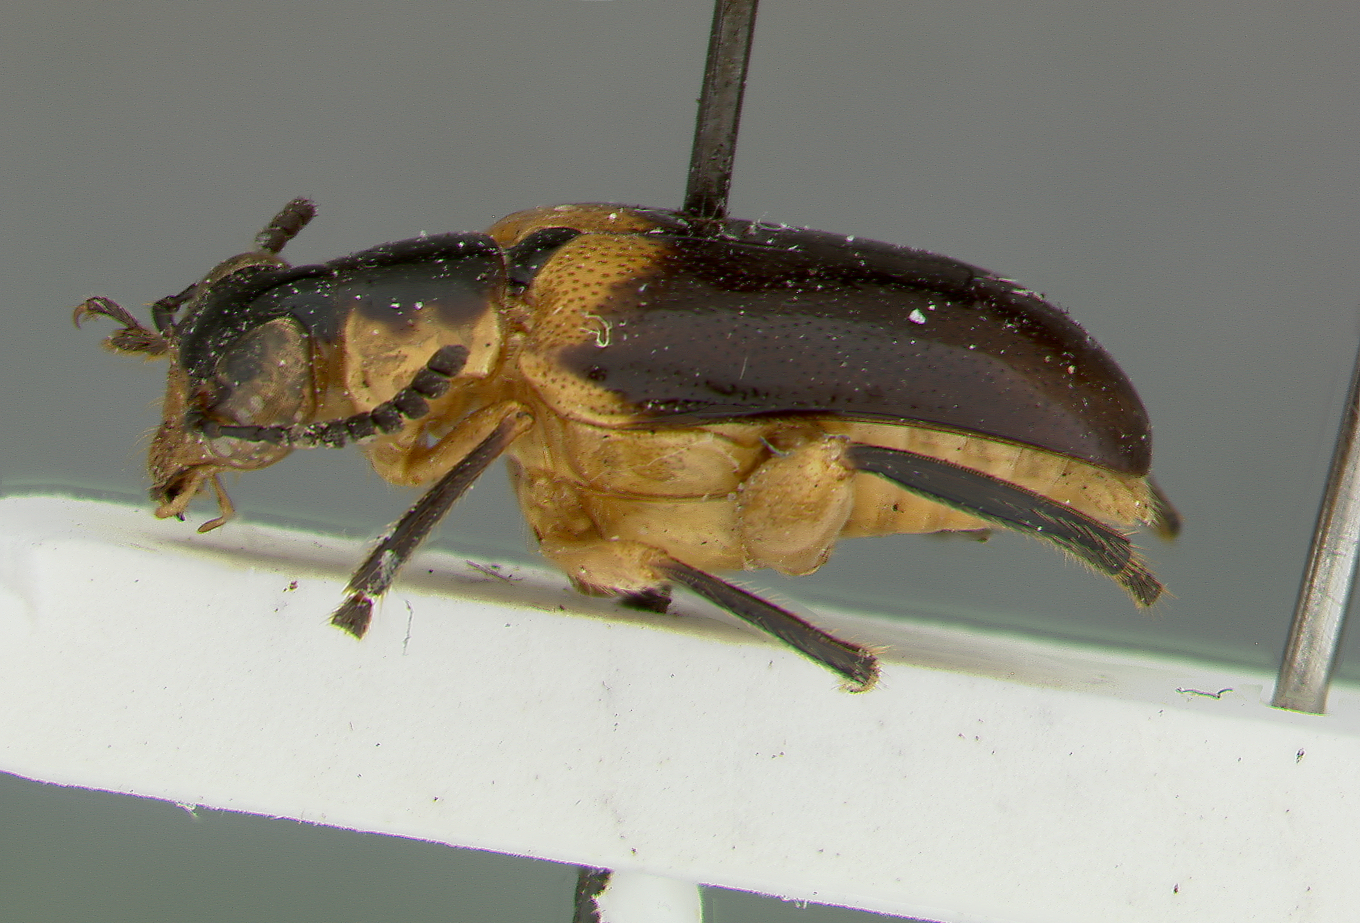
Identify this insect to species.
Mastostethus panamensis
